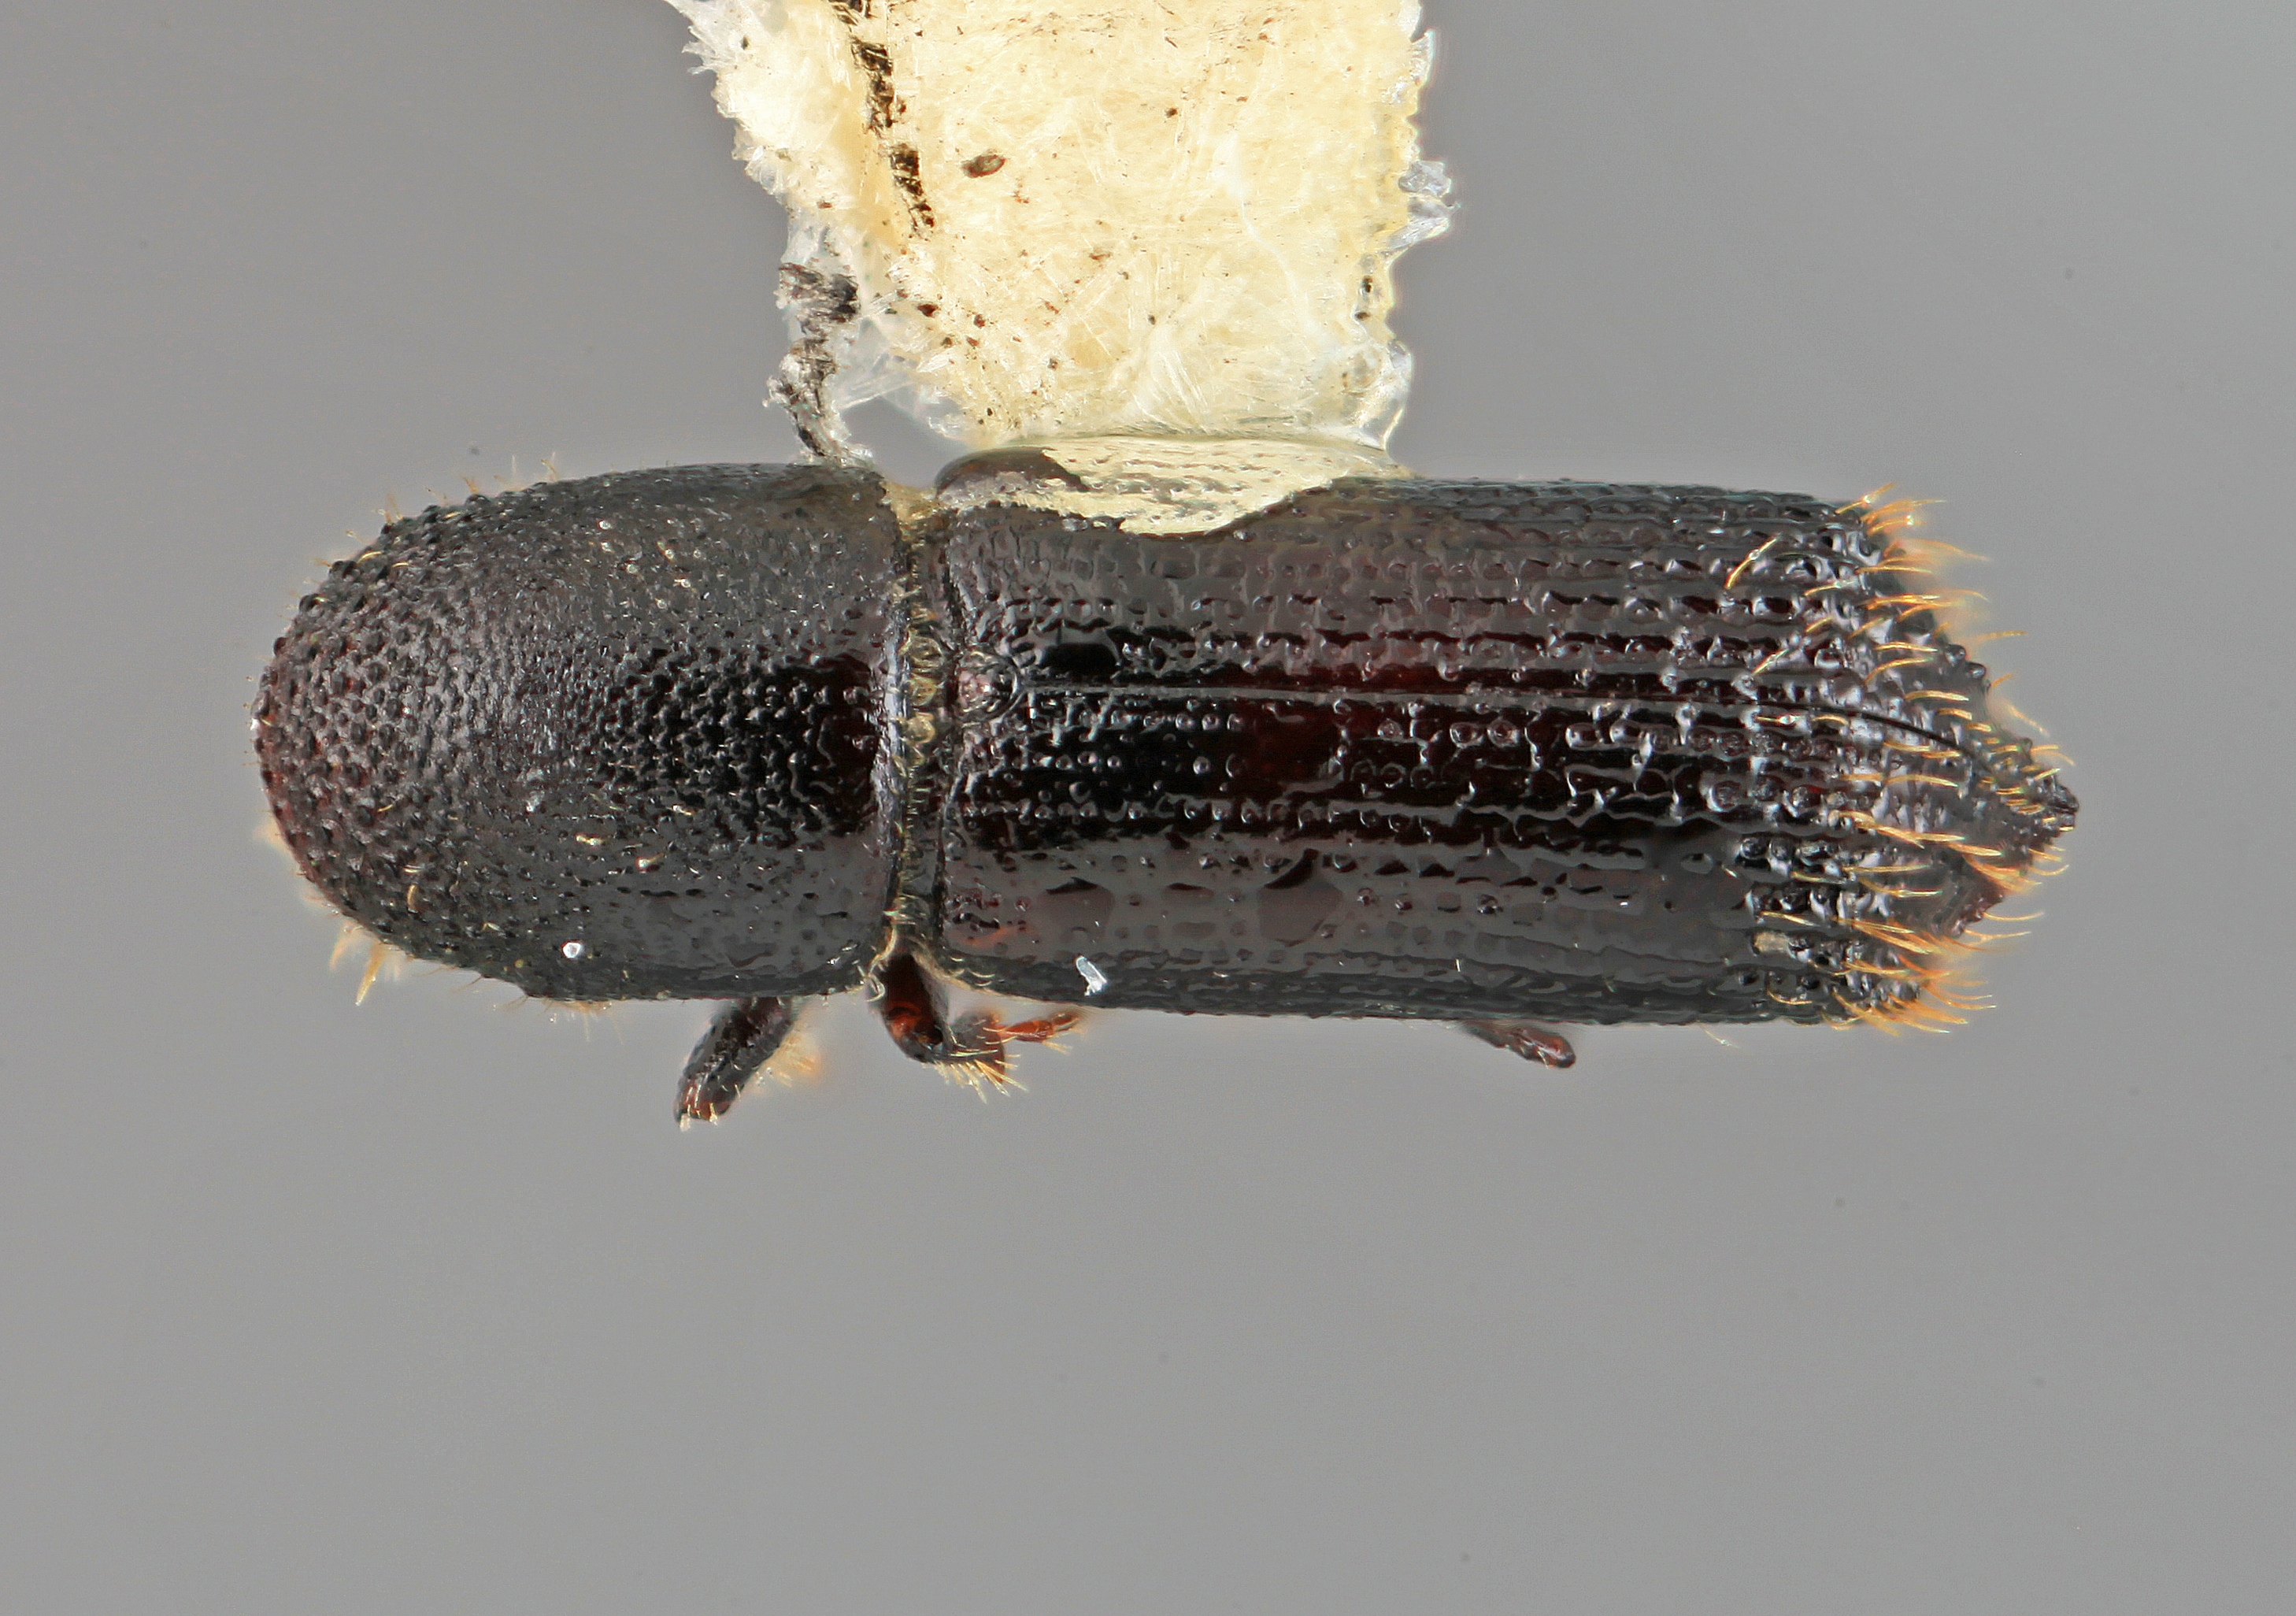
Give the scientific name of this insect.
Hylocurus prolatus
